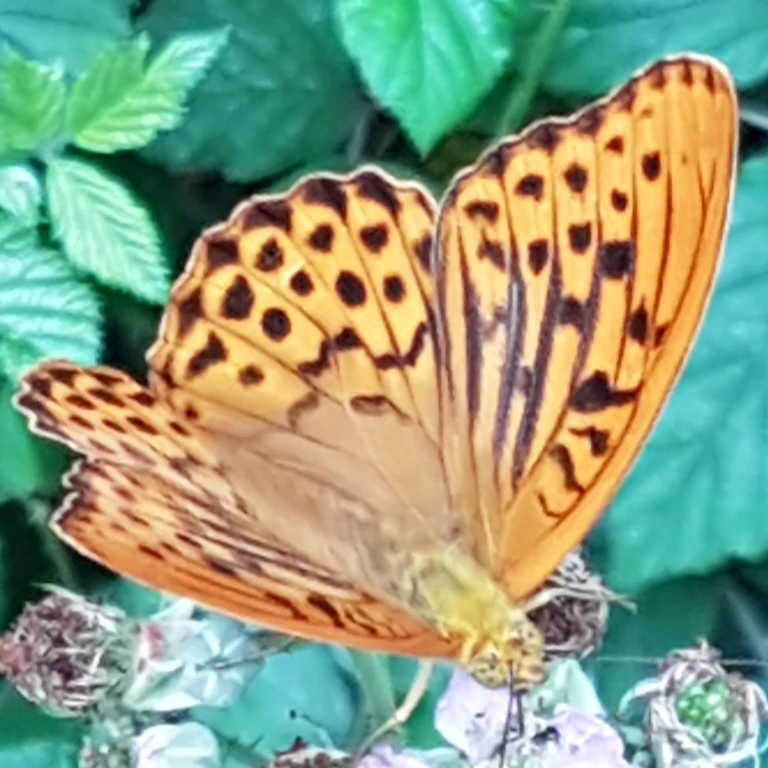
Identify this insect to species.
Argynnis paphia
